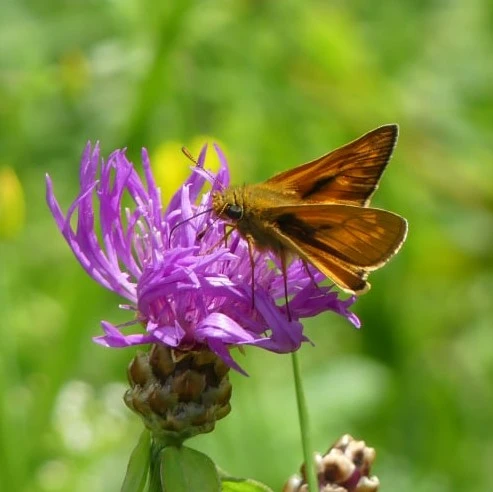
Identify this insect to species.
Ochlodes sylvanus (also Ochlodes venata)
